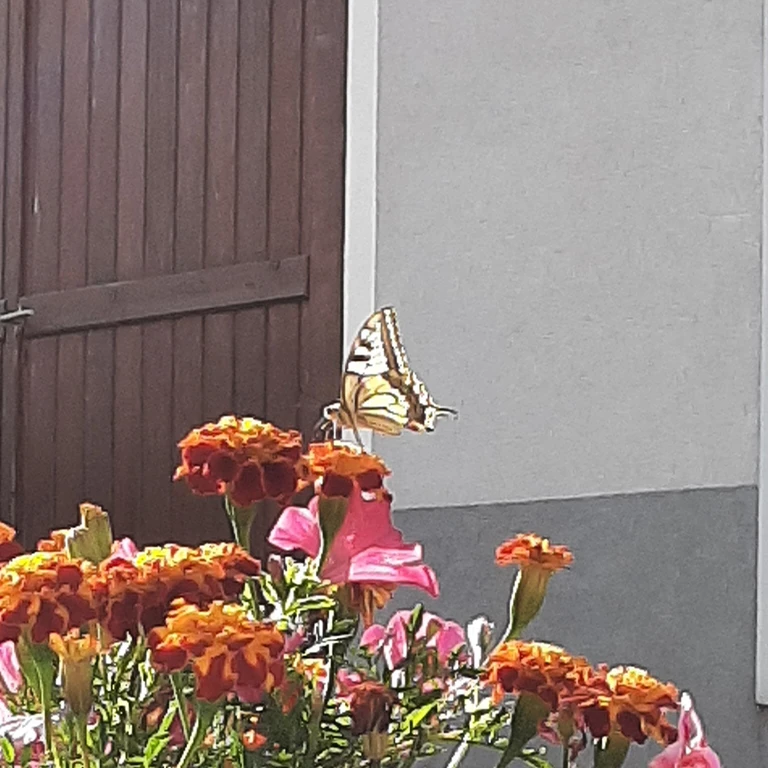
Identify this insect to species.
Papilio machaon
